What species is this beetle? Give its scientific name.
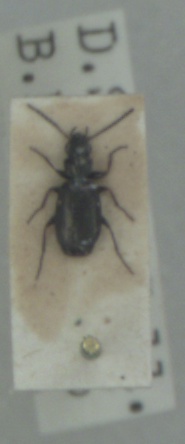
Syntomus foveatus
